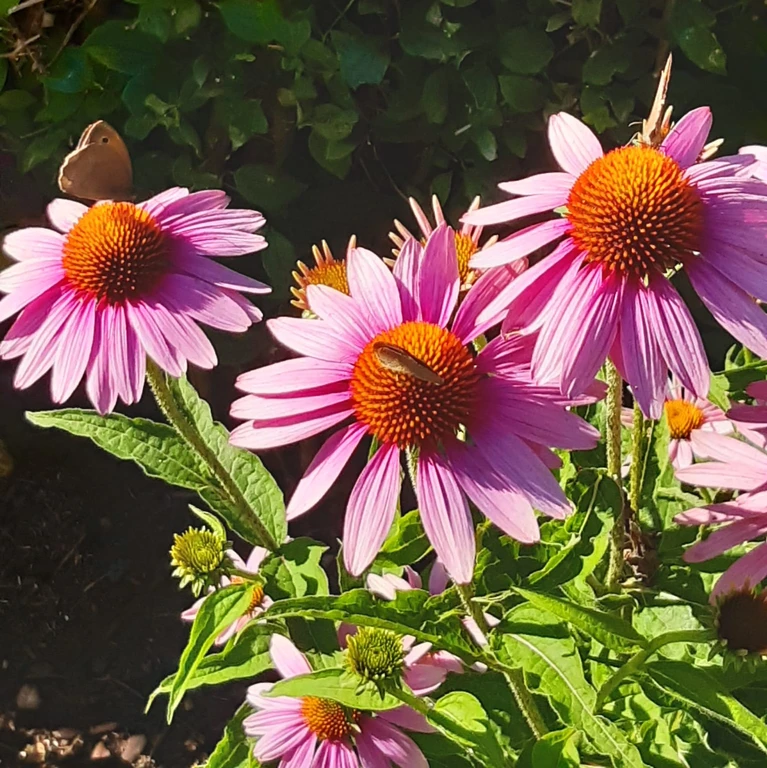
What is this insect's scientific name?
Maniola jurtina
